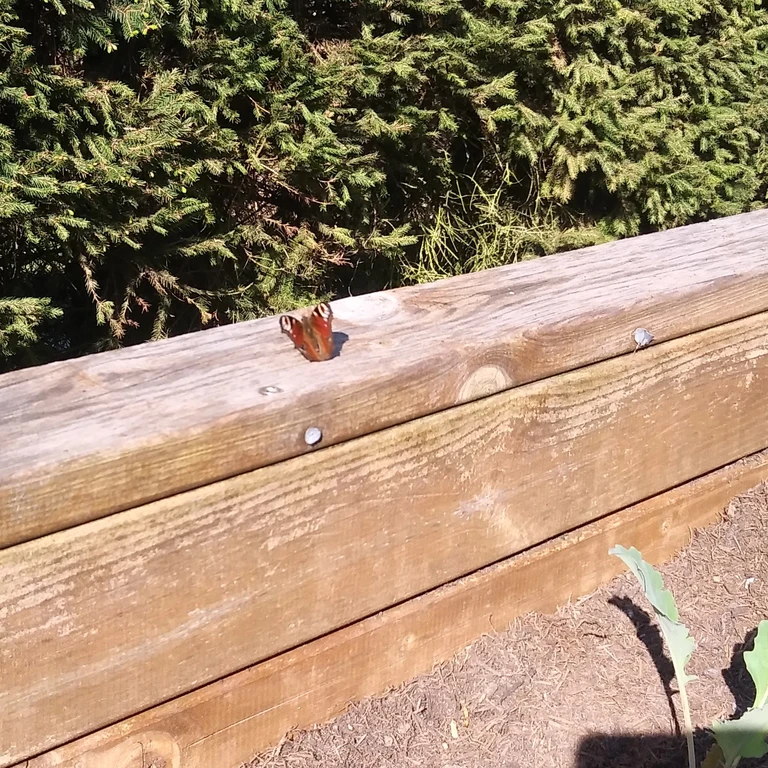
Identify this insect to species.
Aglais io
